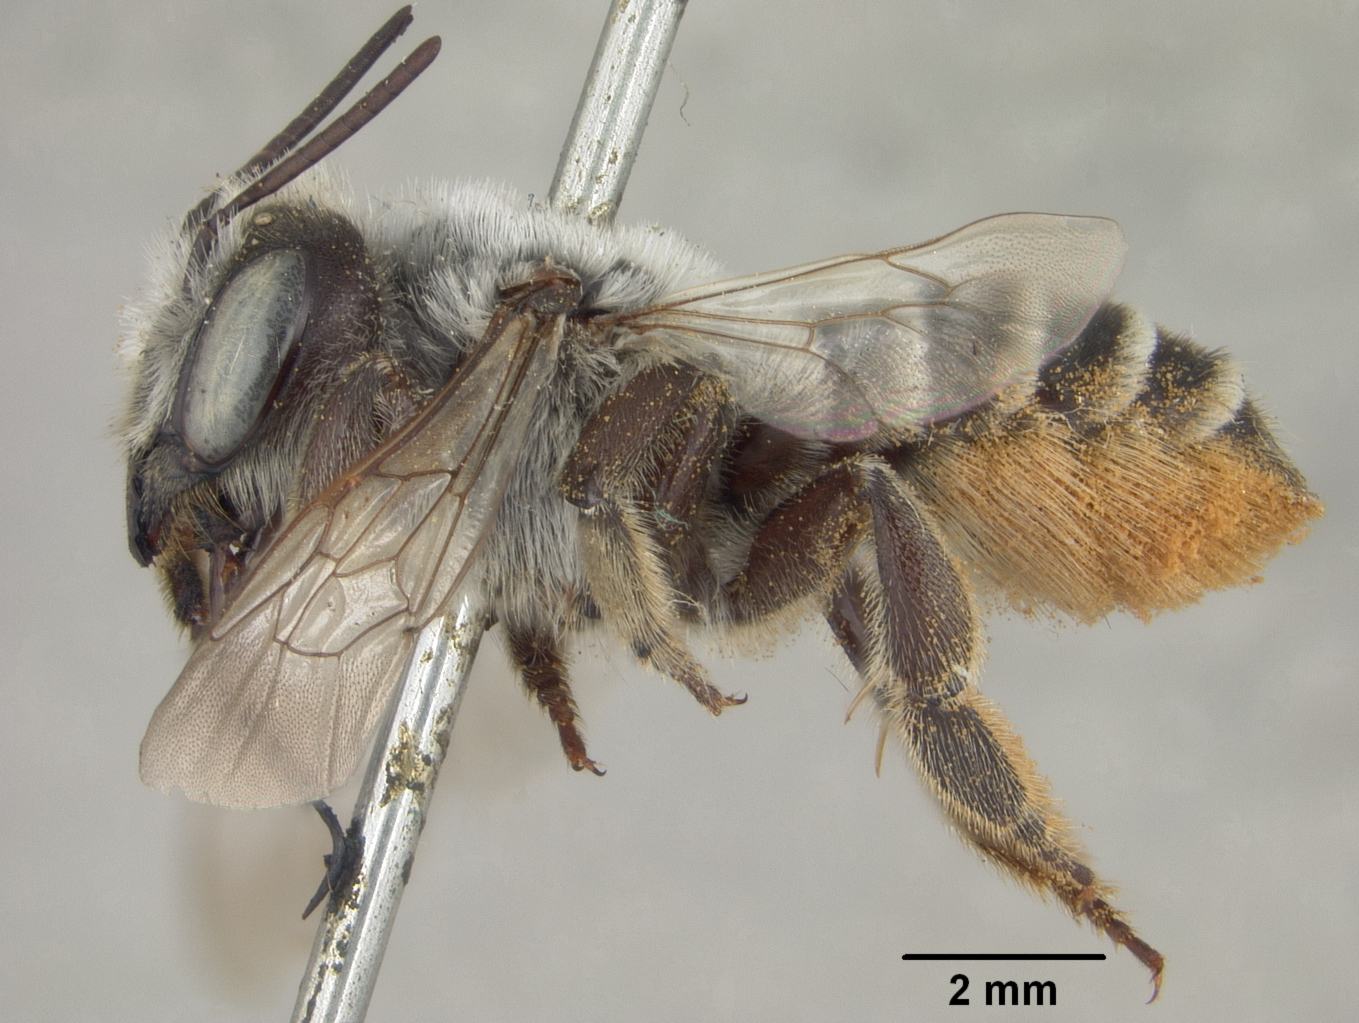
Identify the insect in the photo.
Megachile innupta
